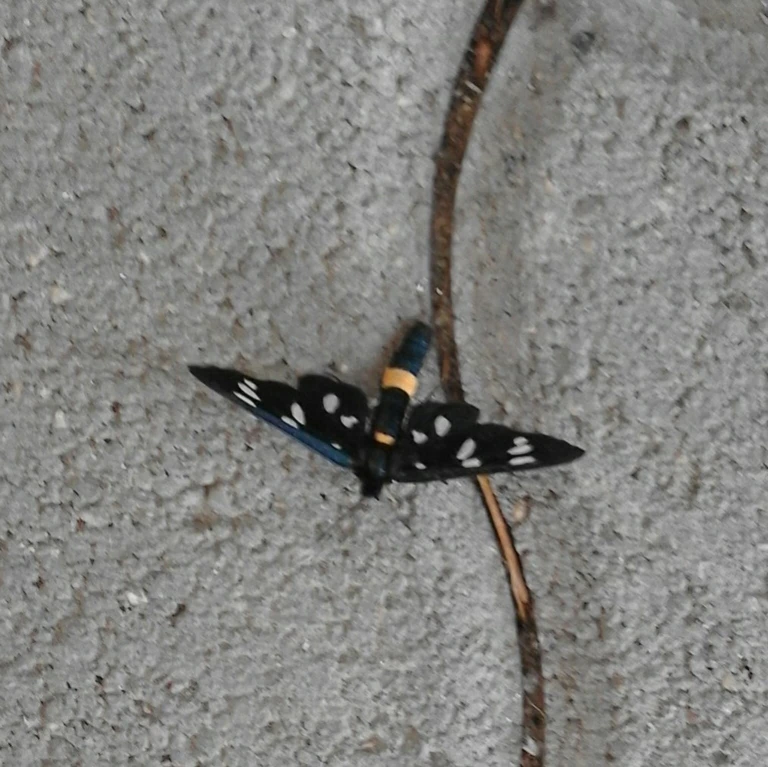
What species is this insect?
Amata phegea
